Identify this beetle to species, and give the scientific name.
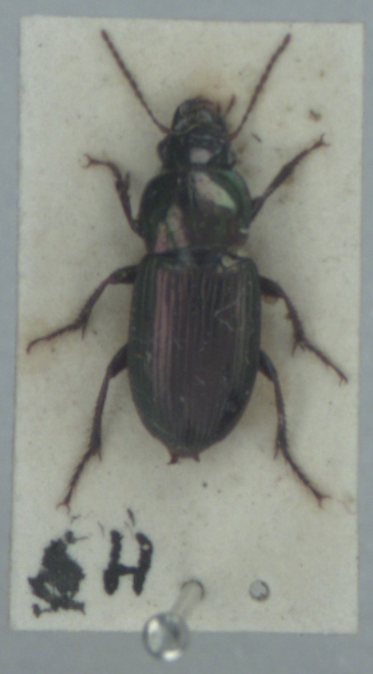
Harpalus affinis
